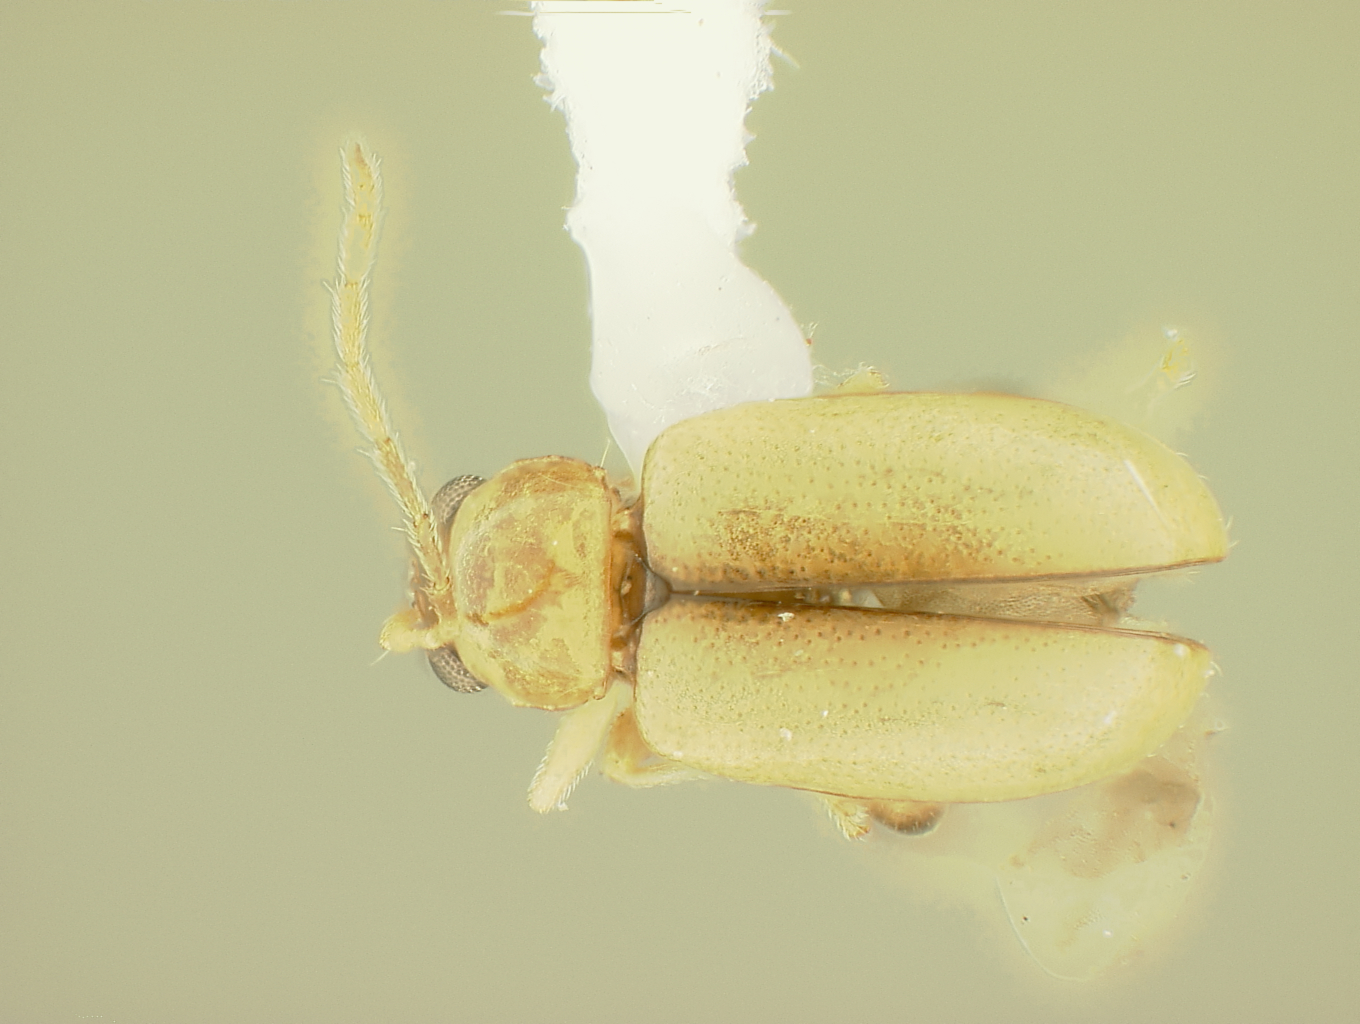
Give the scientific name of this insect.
Aphthona chrozophorae
